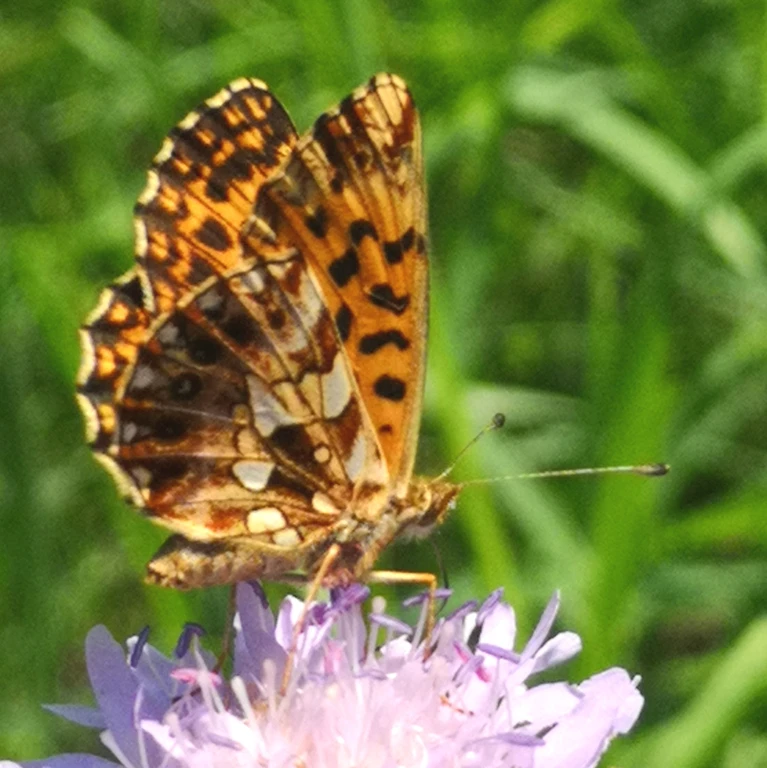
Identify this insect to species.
Boloria dia
